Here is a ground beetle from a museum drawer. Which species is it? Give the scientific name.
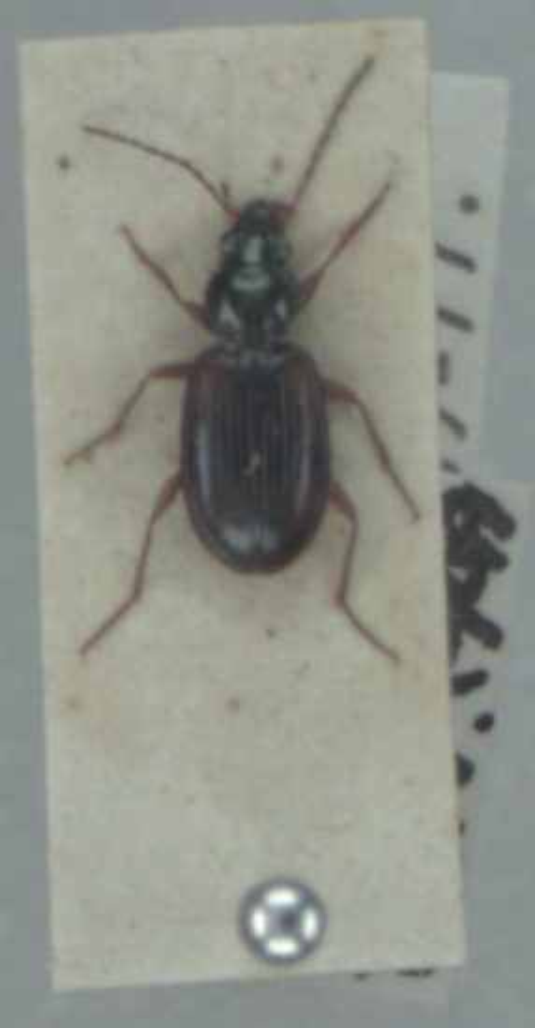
Bembidion tetracolum
